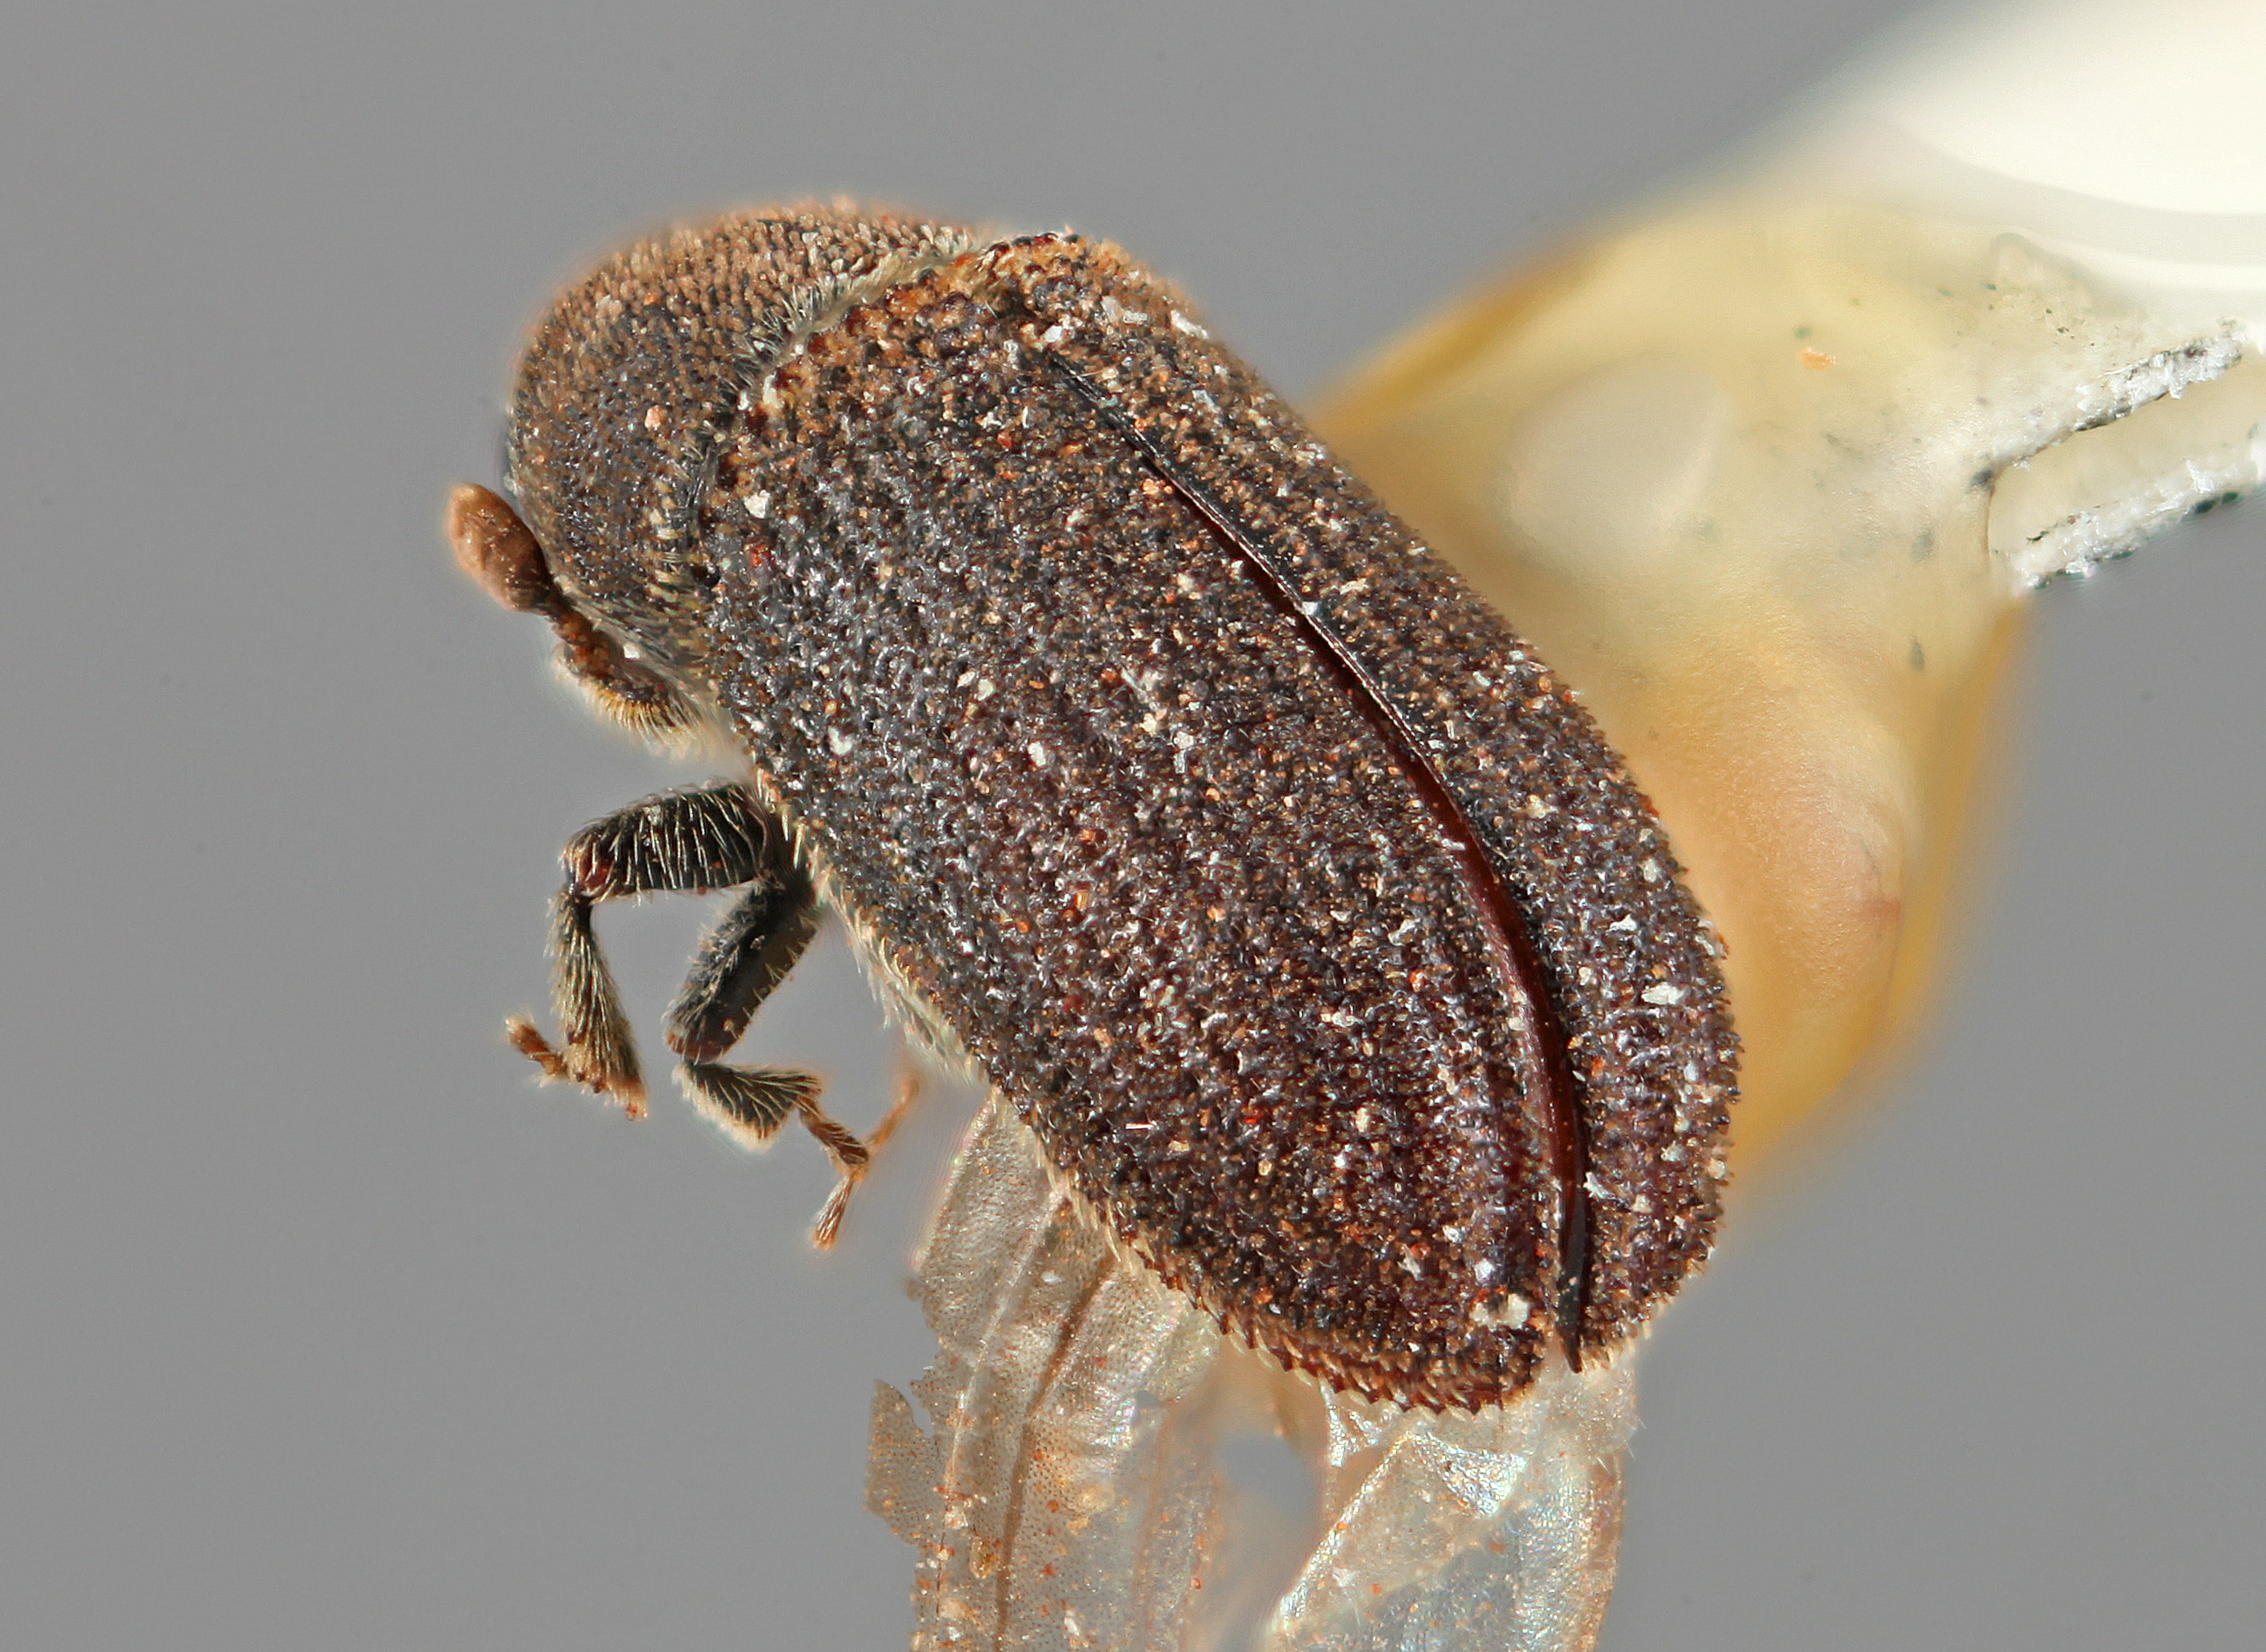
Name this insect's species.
Carphoborus convexifrons
